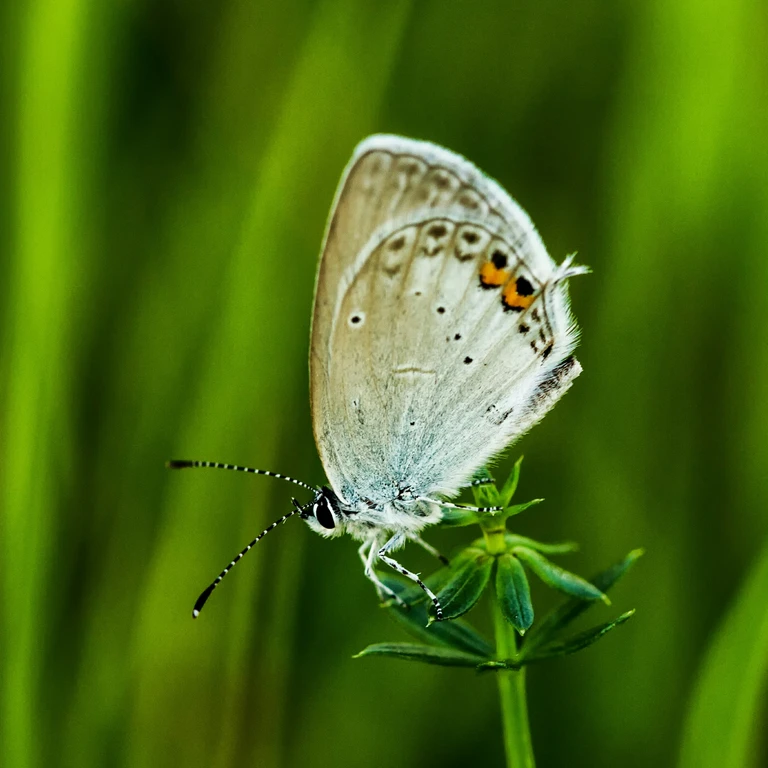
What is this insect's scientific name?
Cupido argiades (also Elkalyce argiades)
